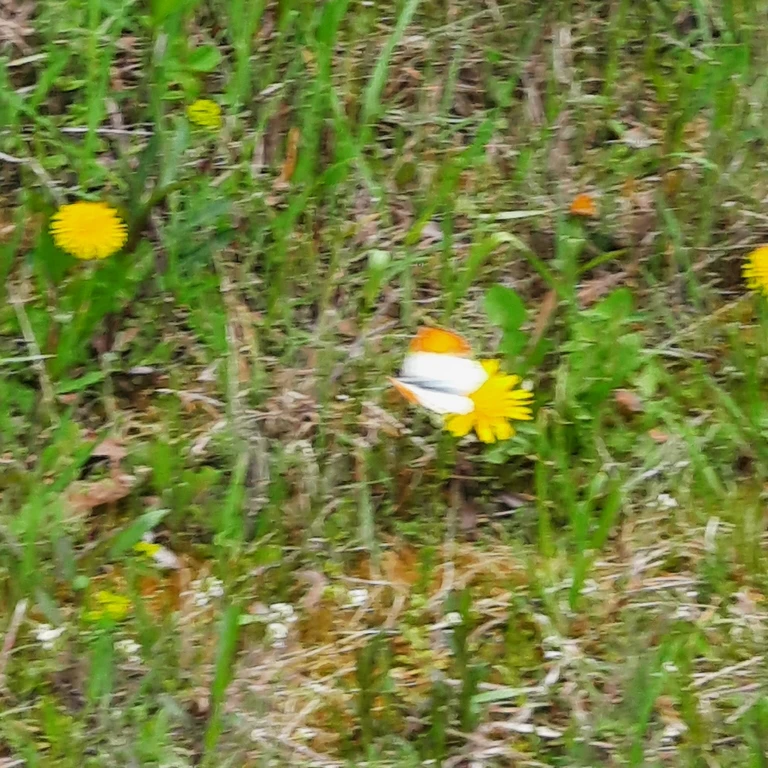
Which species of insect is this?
Anthocharis cardamines
